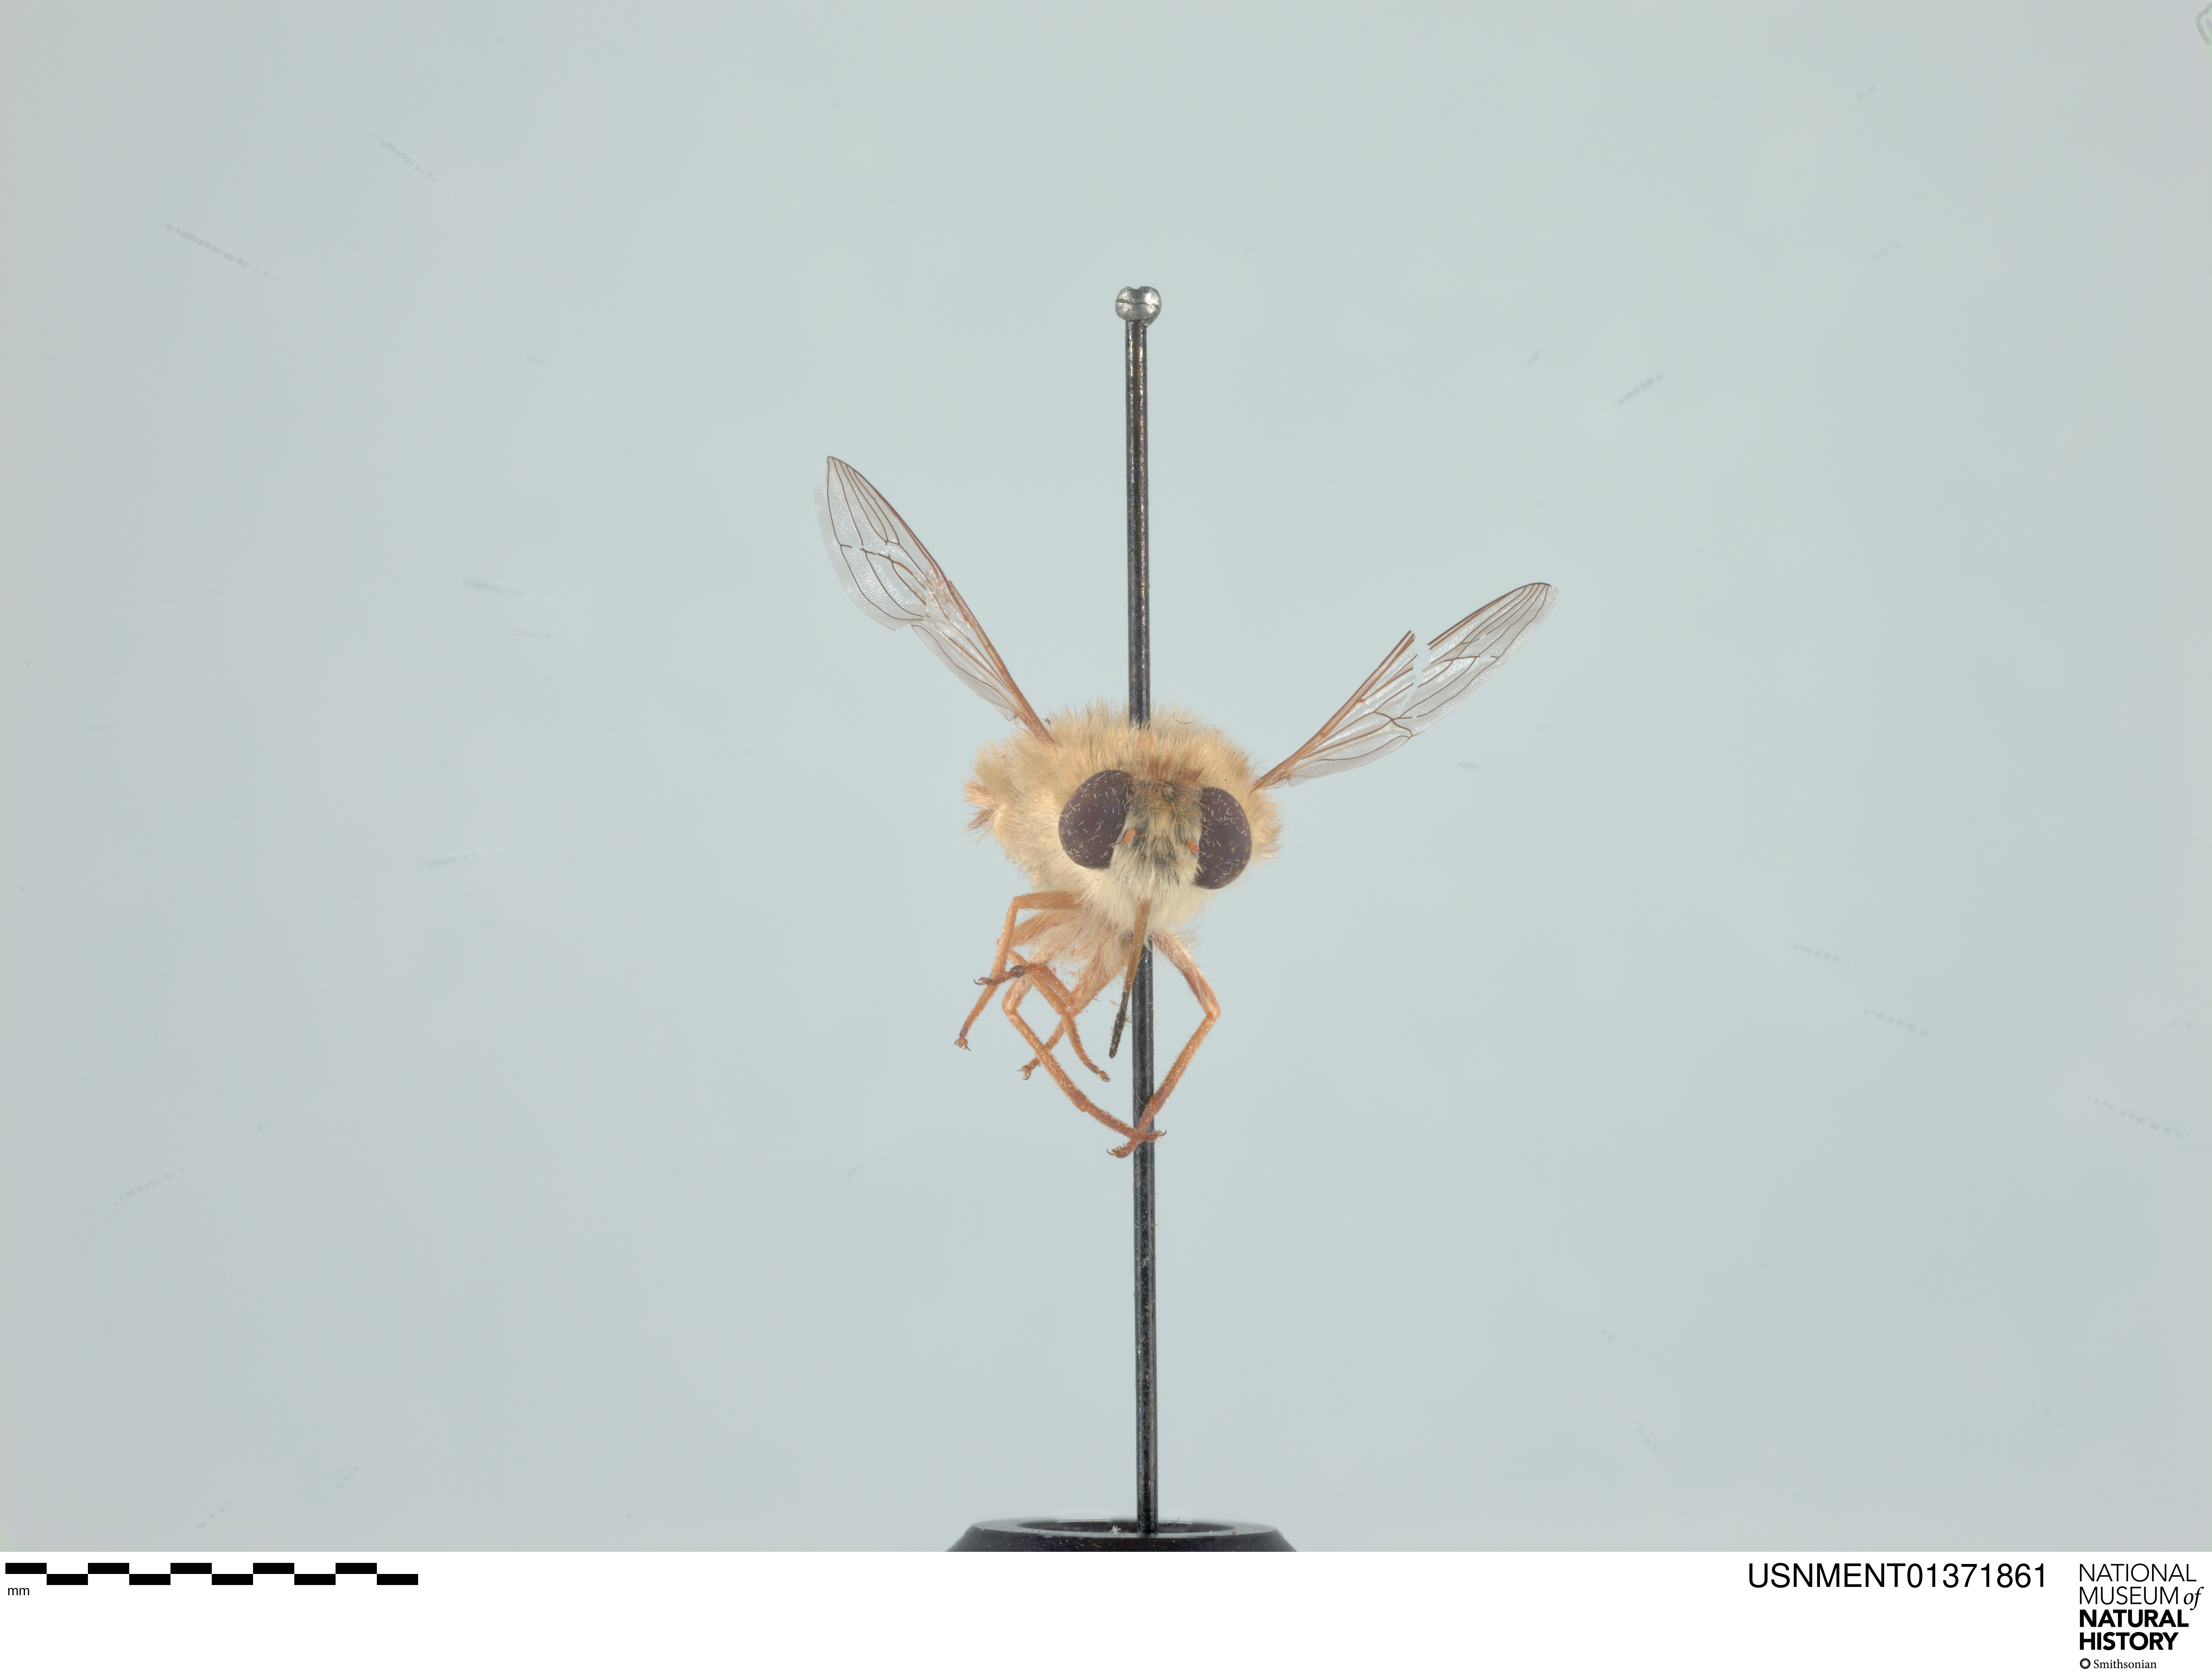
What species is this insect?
Neorhynchocephalus mendozanus
